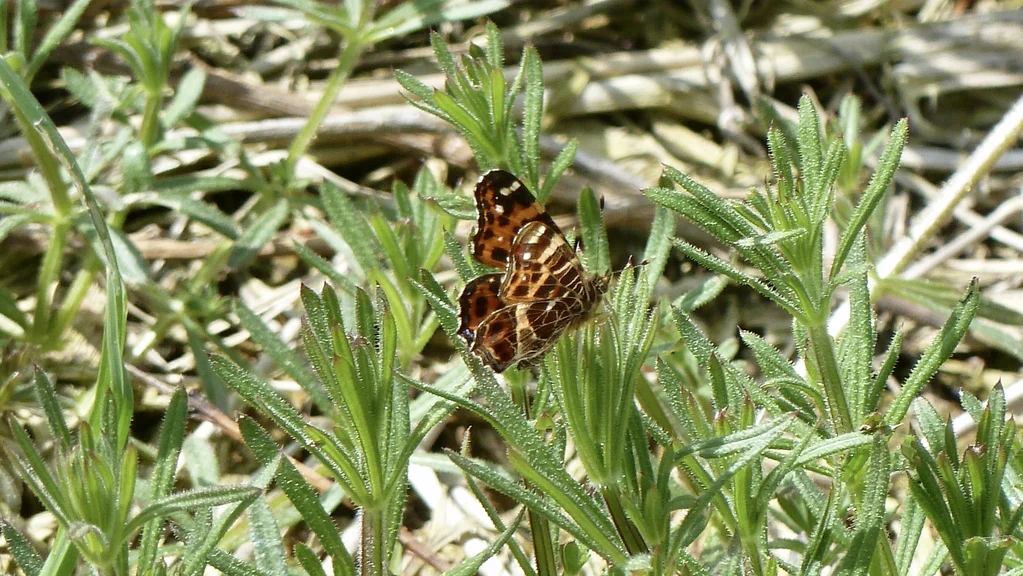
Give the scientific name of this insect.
Araschnia levana
